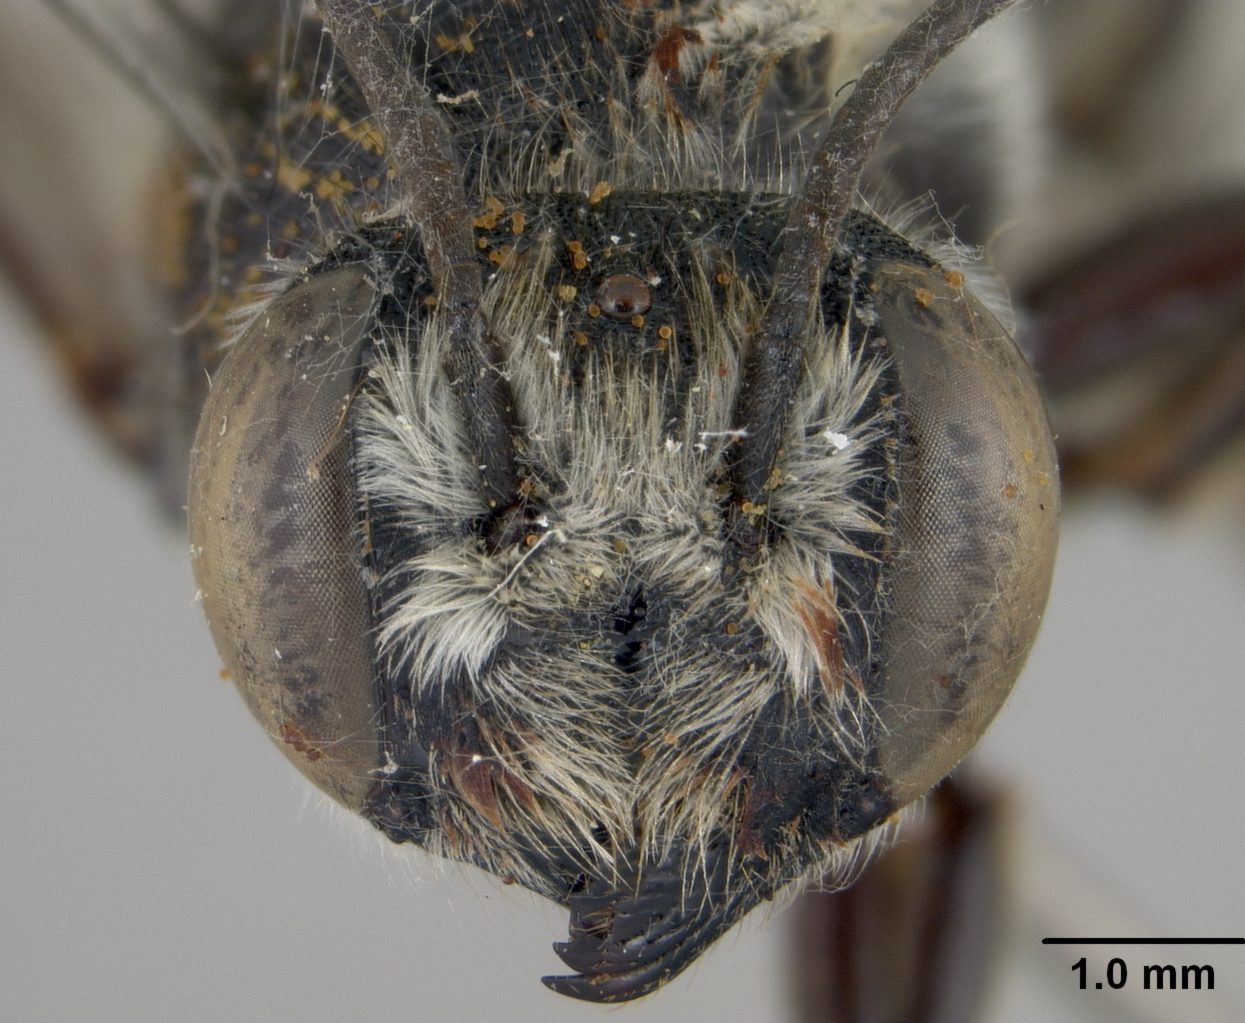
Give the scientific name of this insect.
Megachile chlorura
